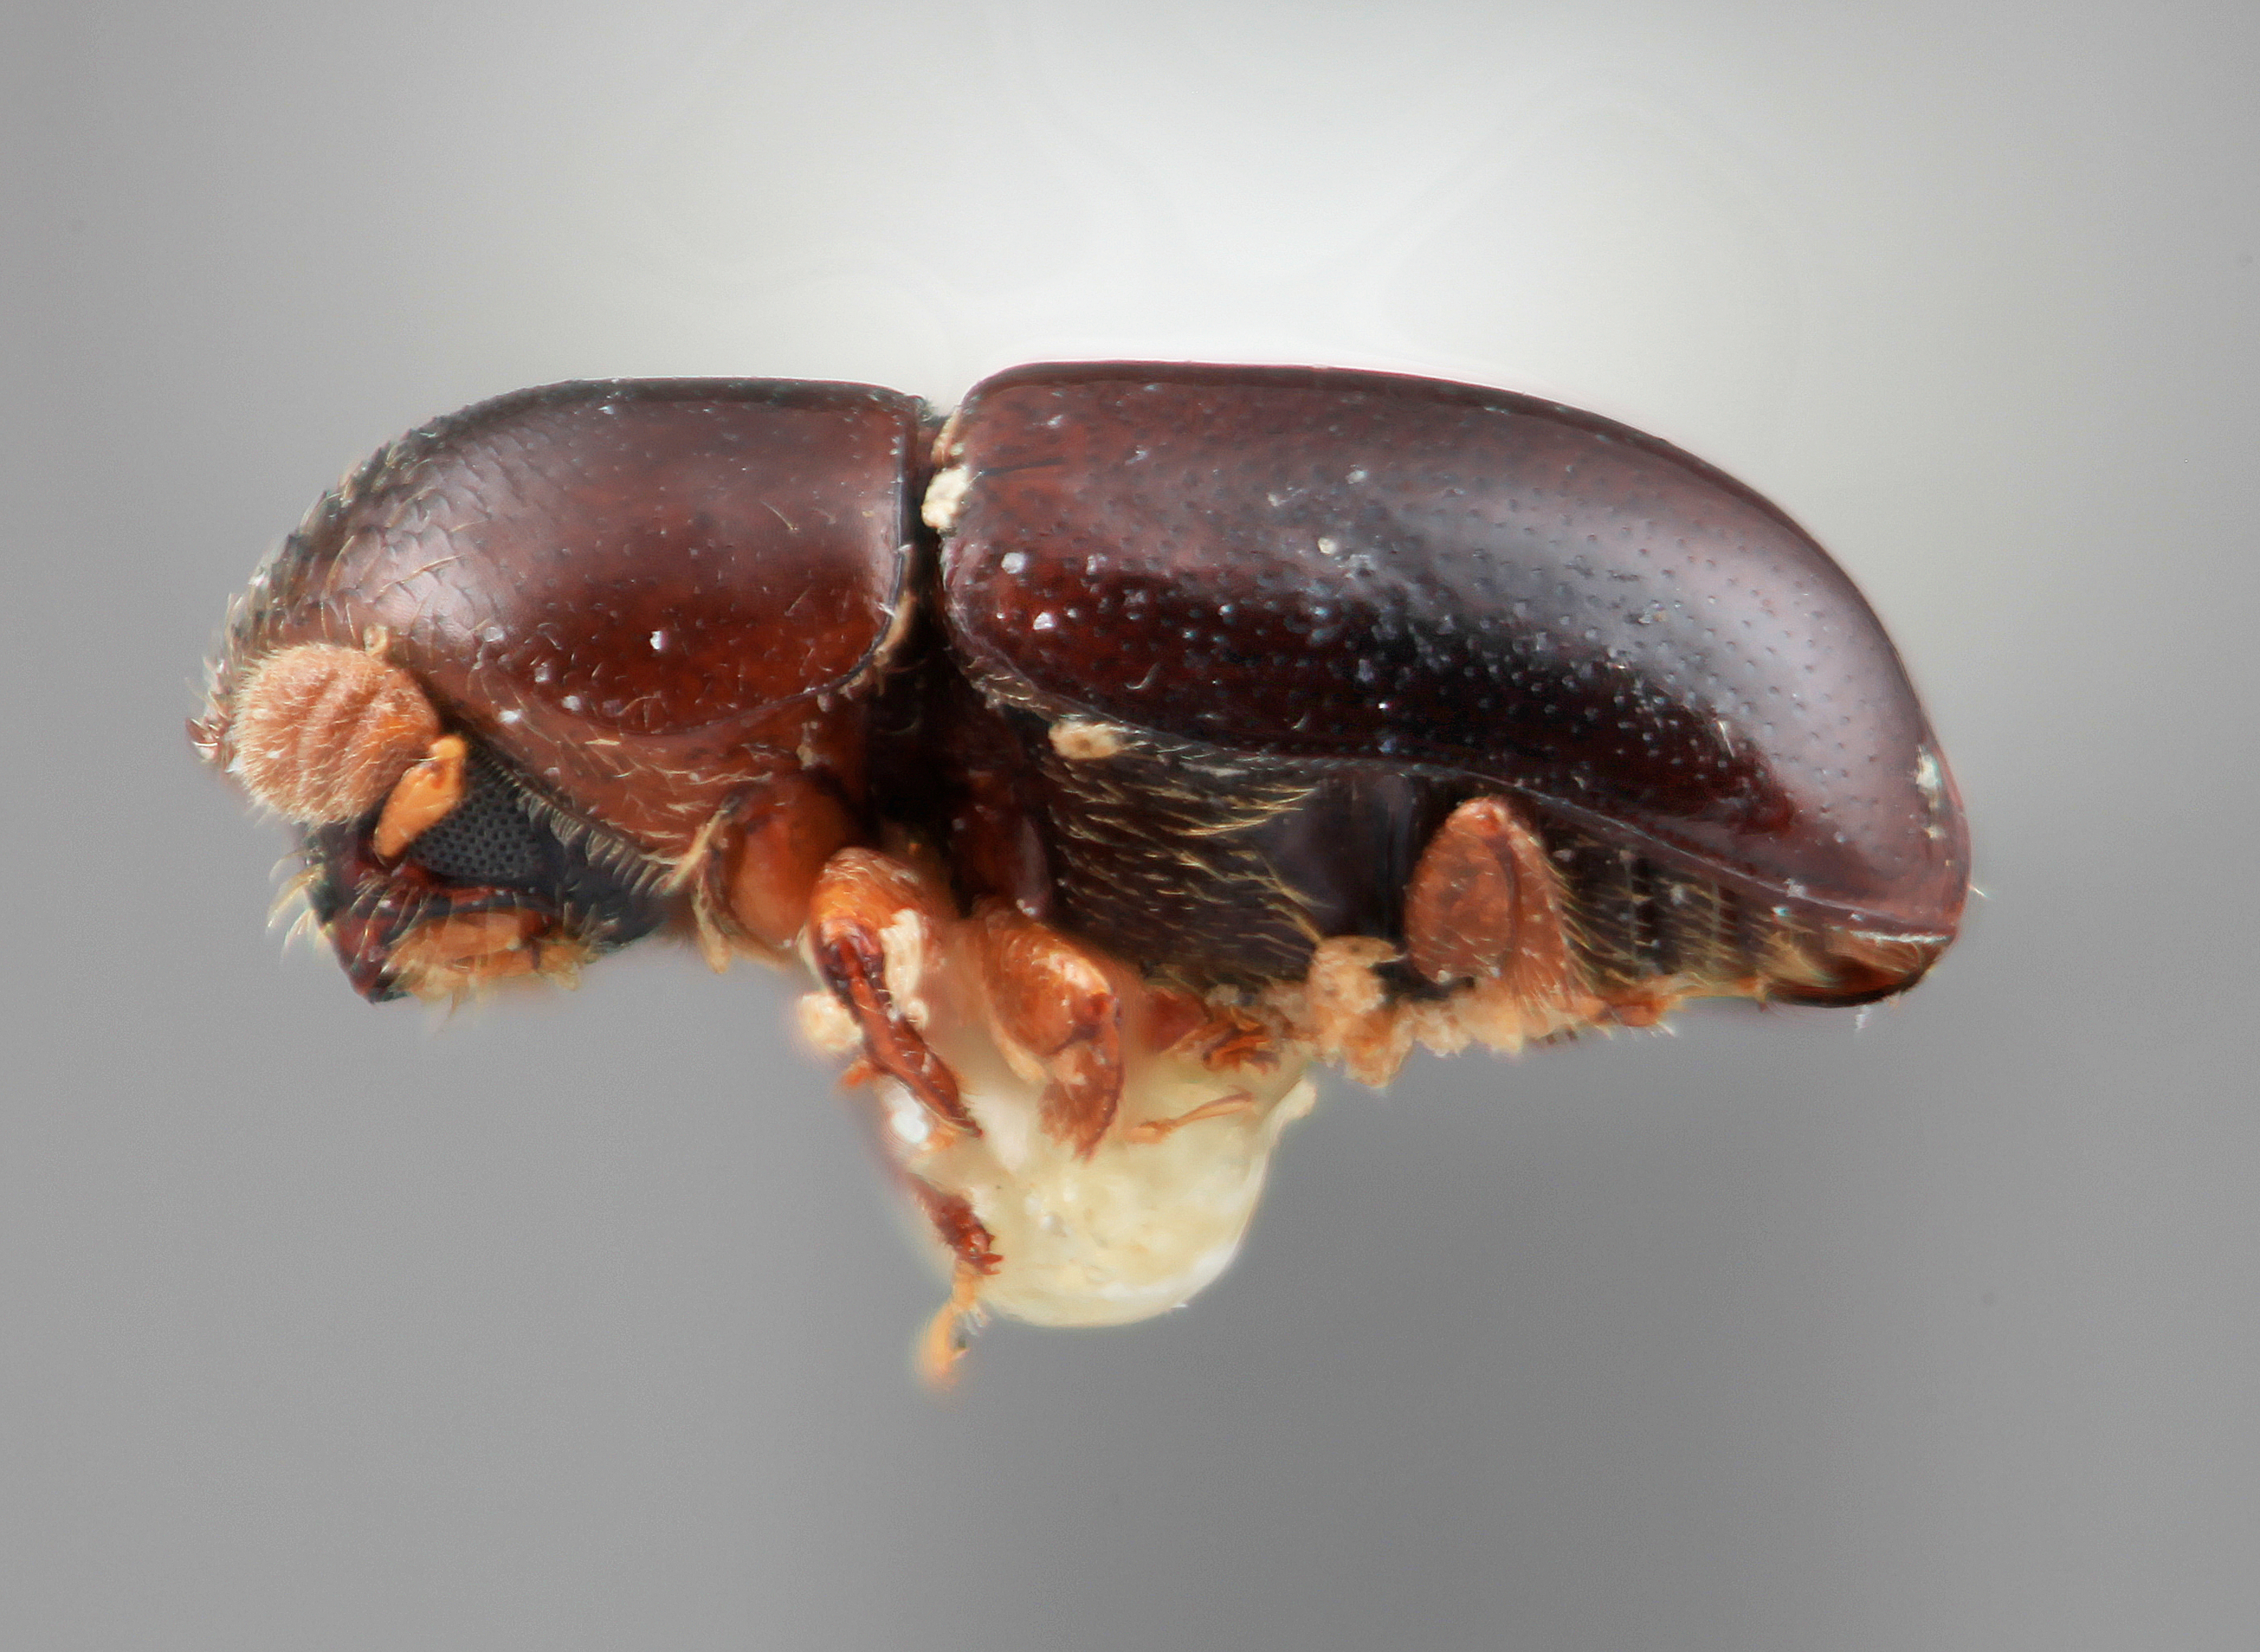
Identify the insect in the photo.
Corthylus electinus
